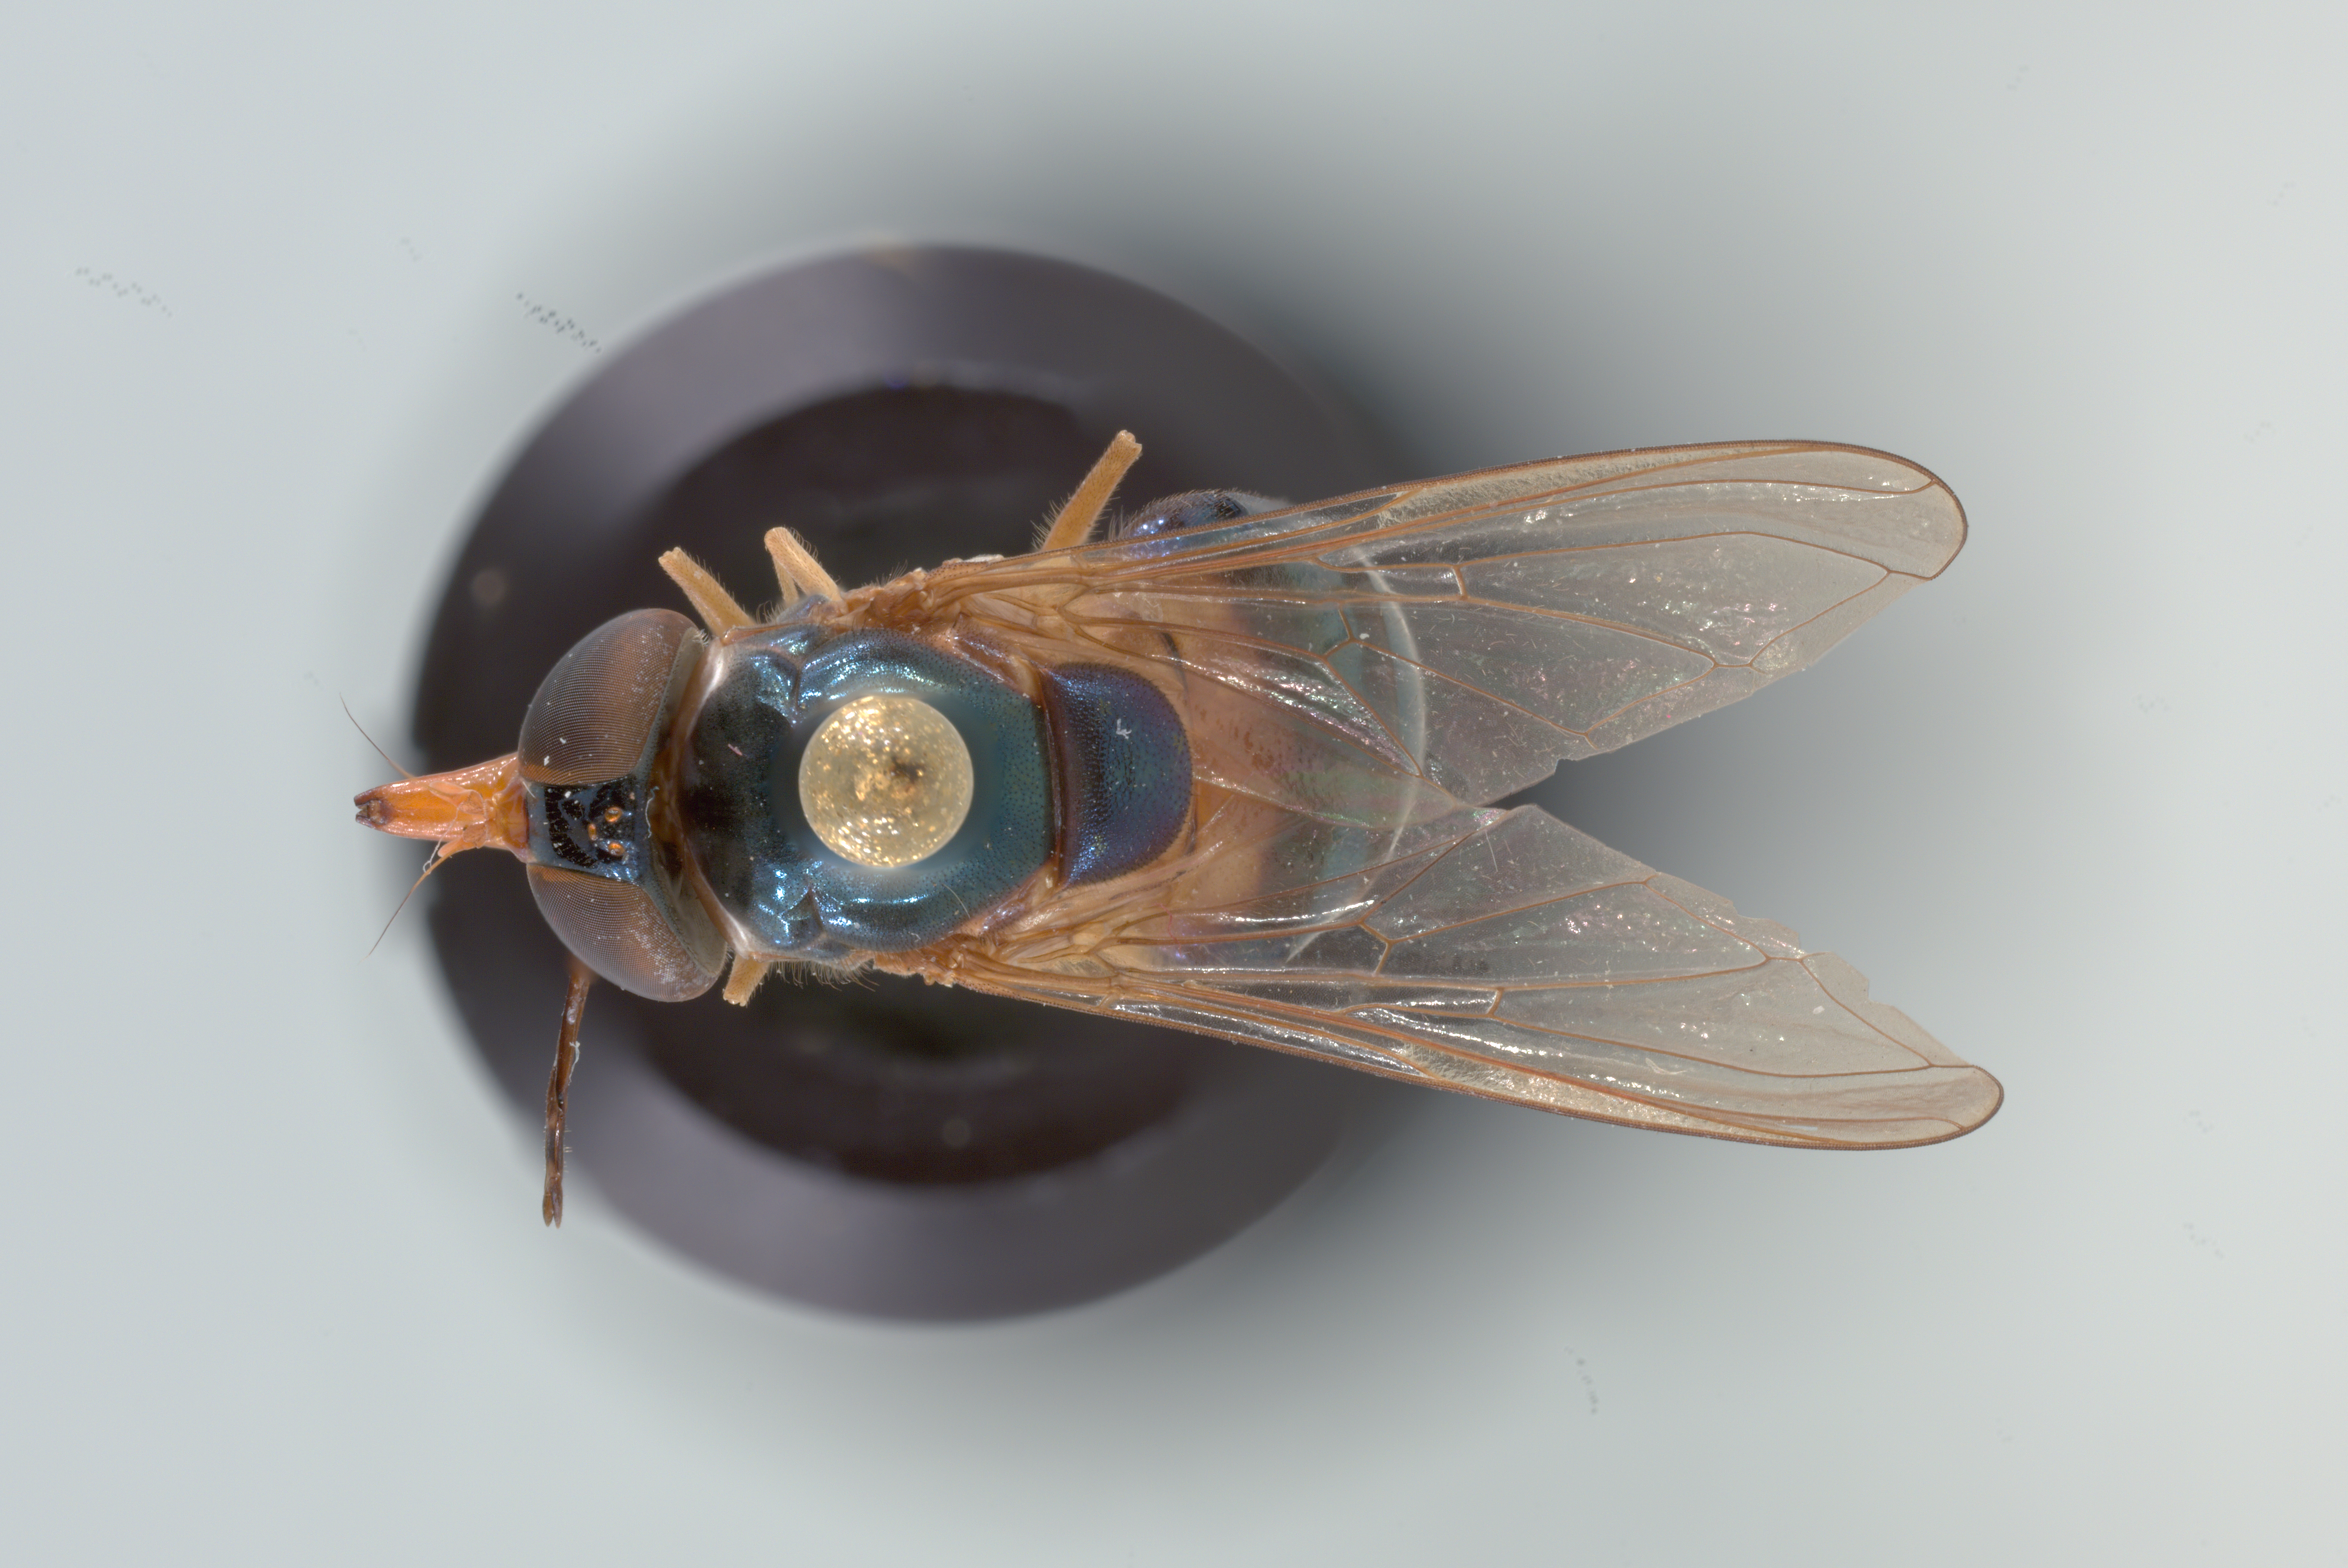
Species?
Rhingia caerulescens
